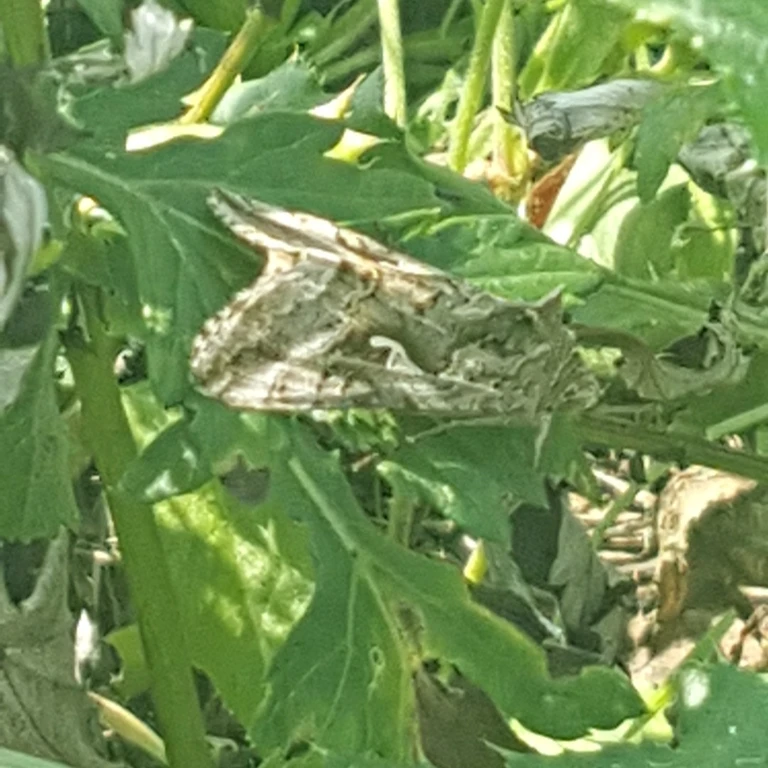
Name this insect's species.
Autographa gamma
